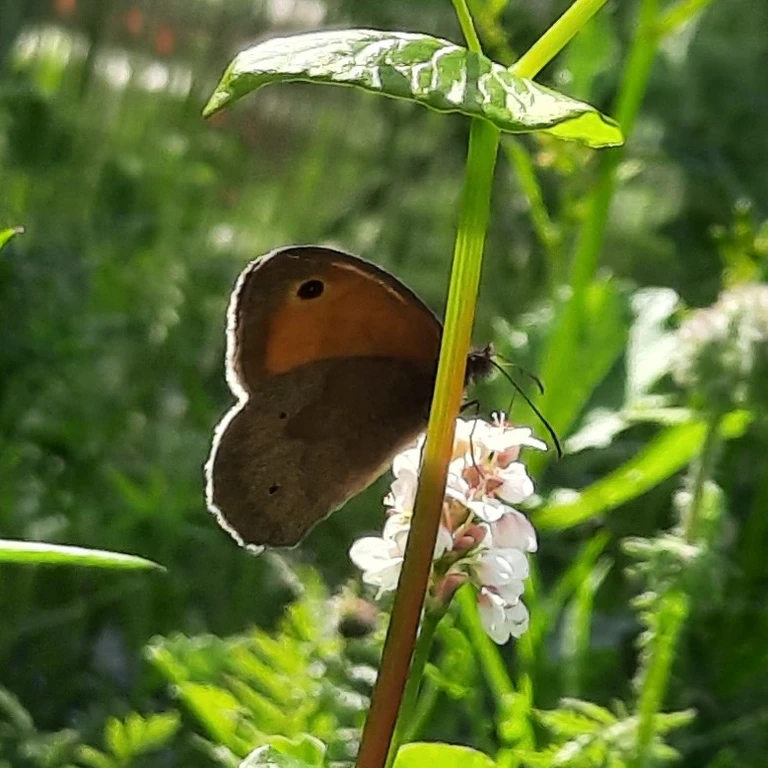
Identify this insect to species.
Maniola jurtina
